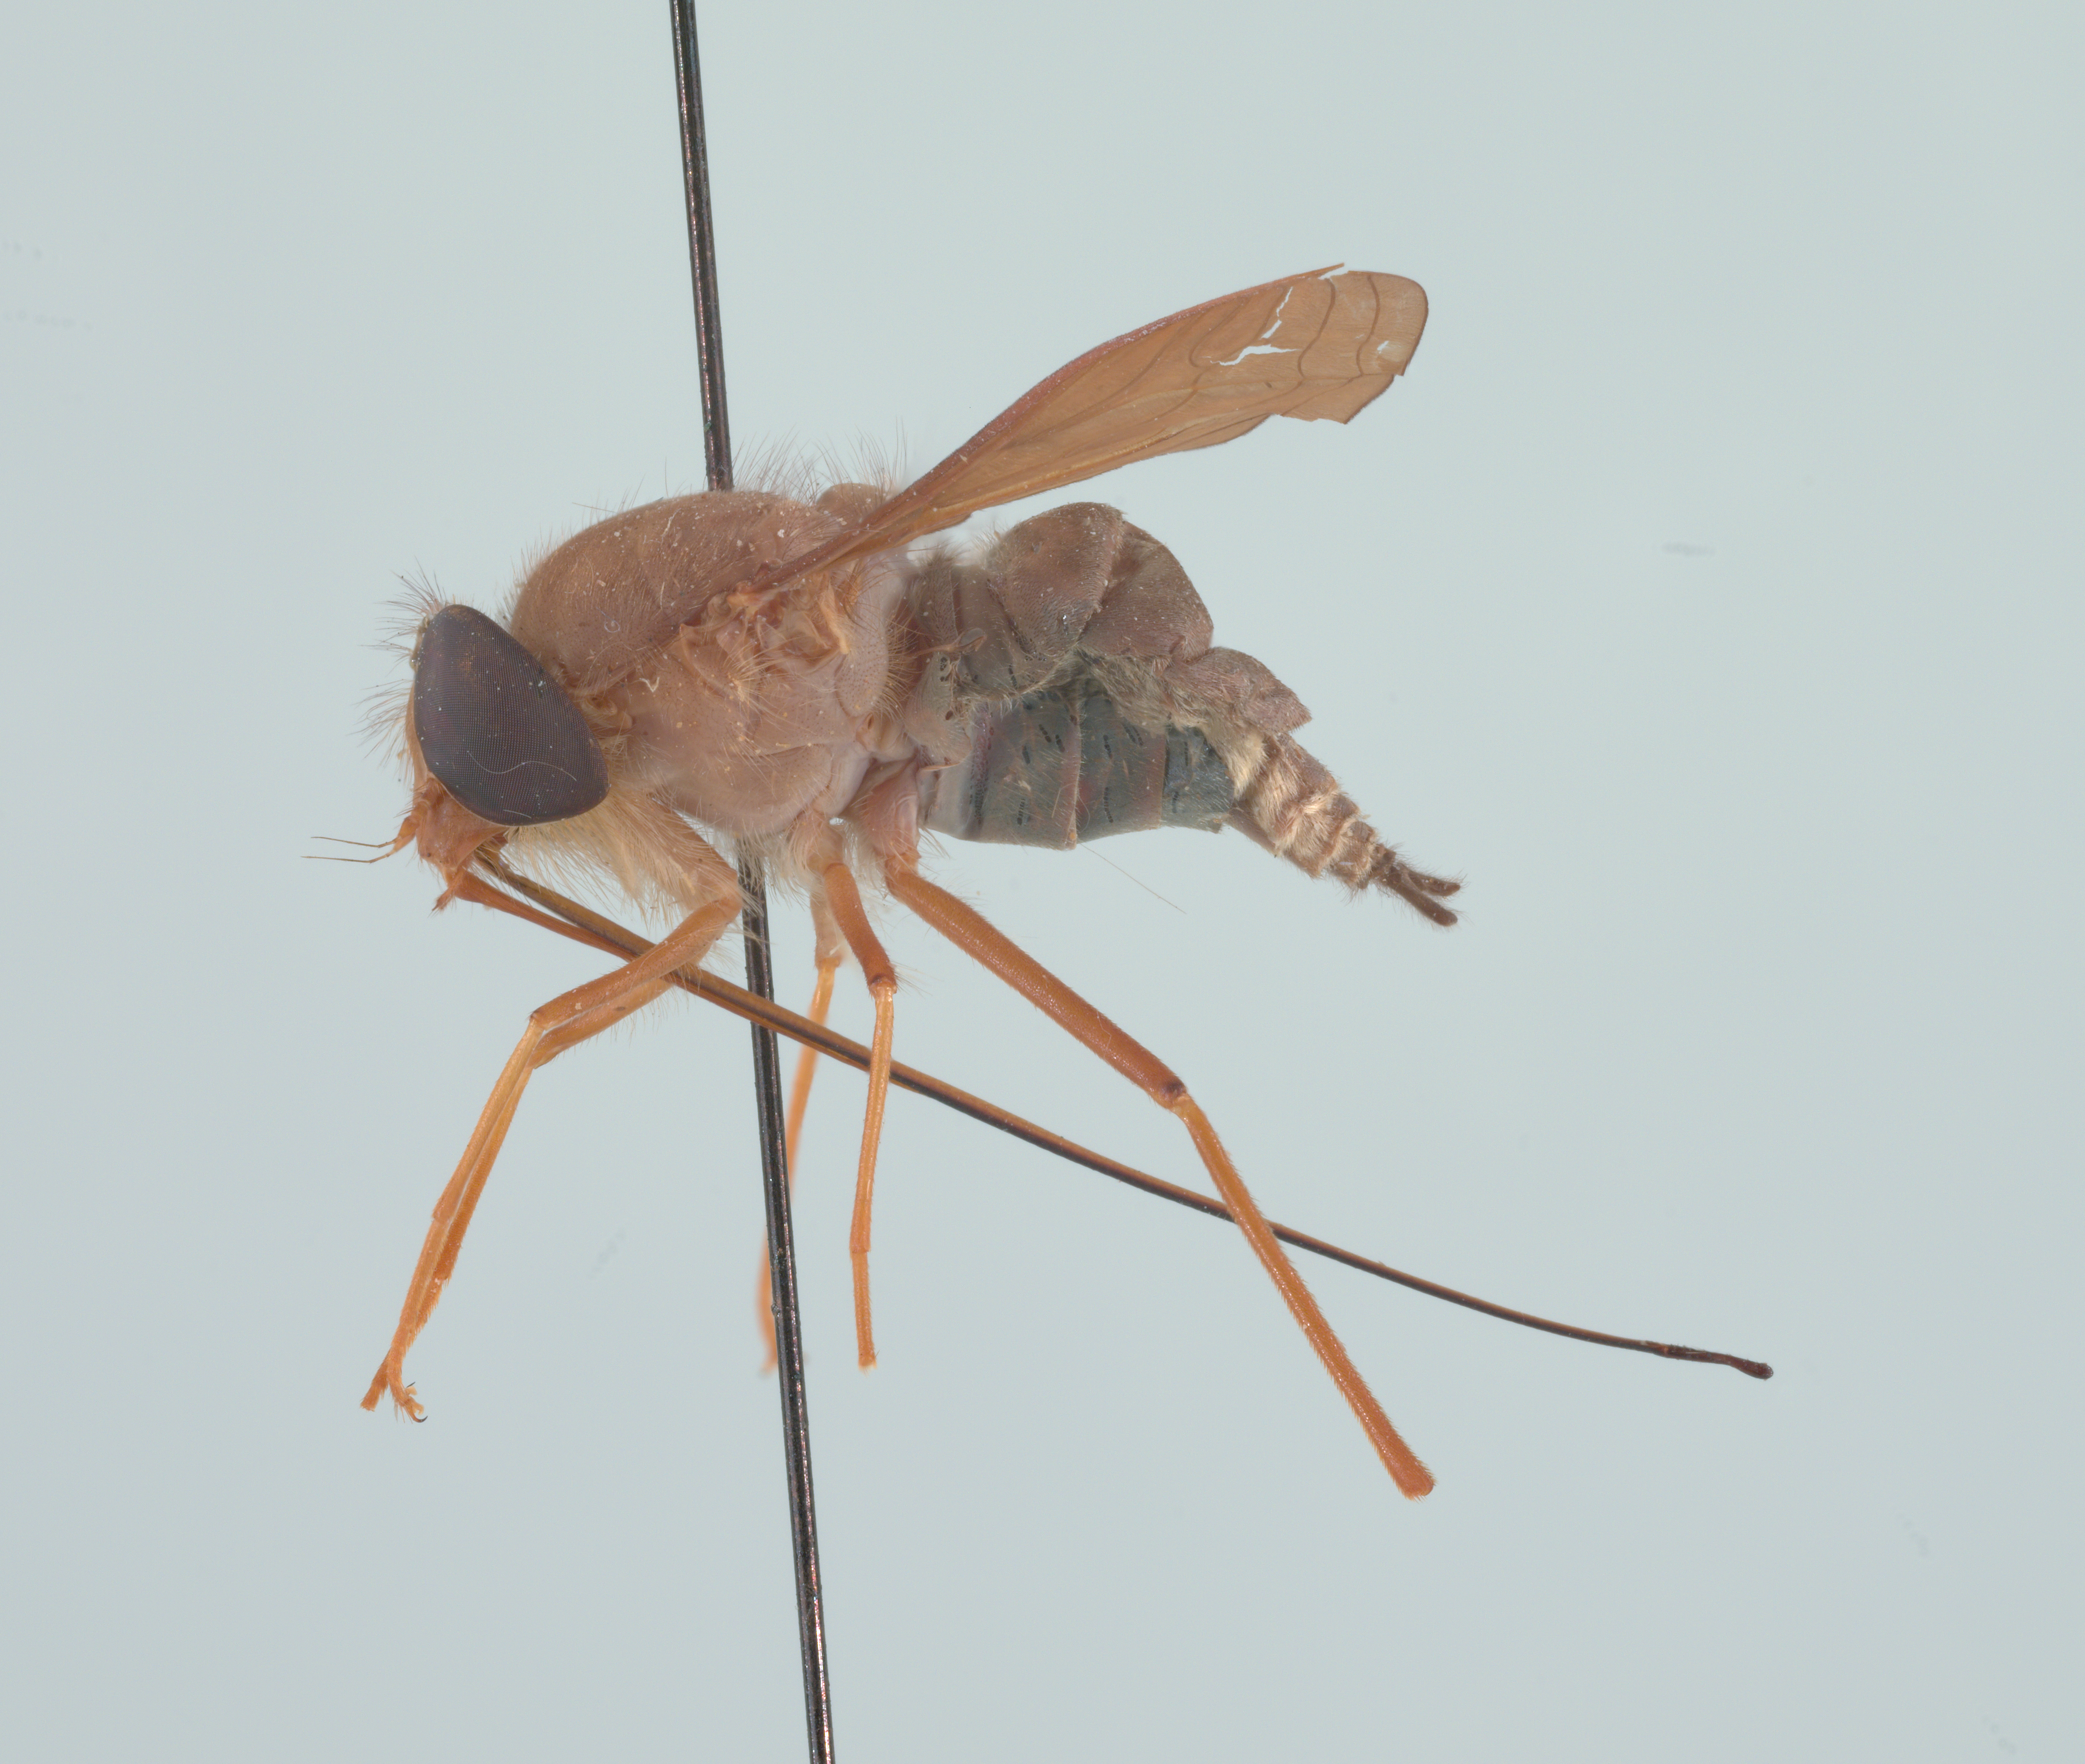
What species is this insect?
Stenobasipteron wiedemanni
